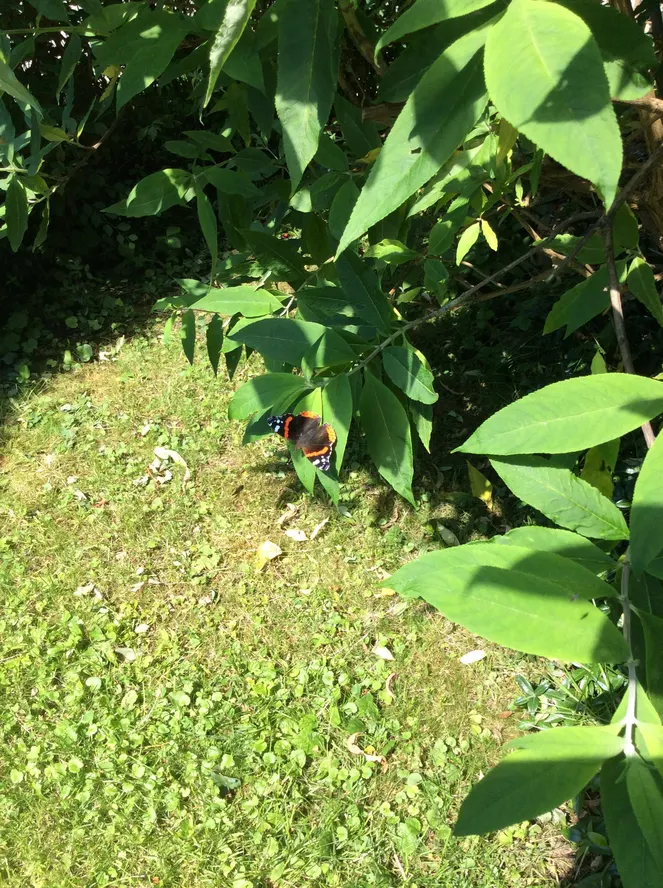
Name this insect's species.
Vanessa atalanta
